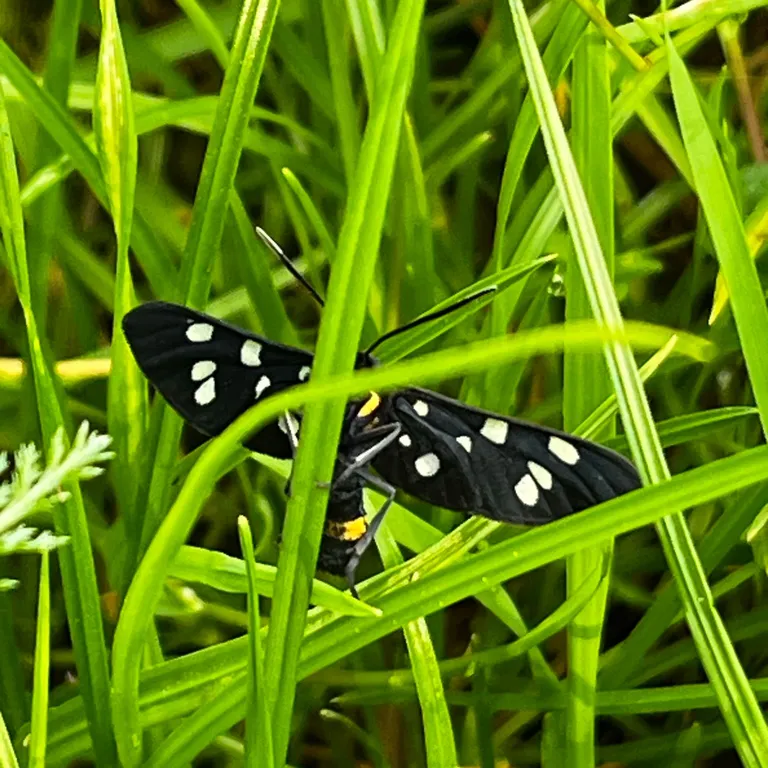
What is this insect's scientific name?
Amata phegea
